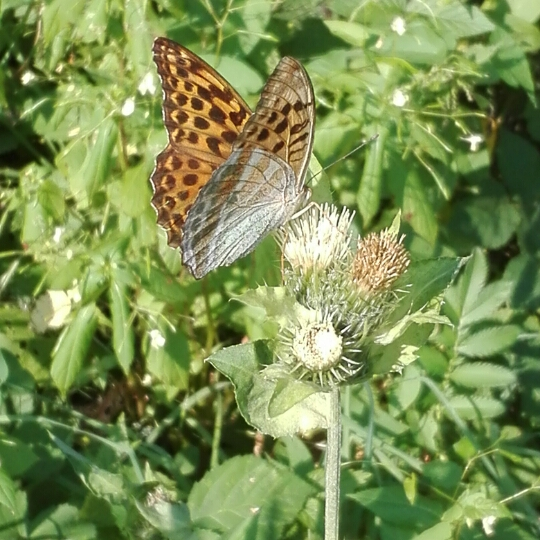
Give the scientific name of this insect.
Argynnis paphia
